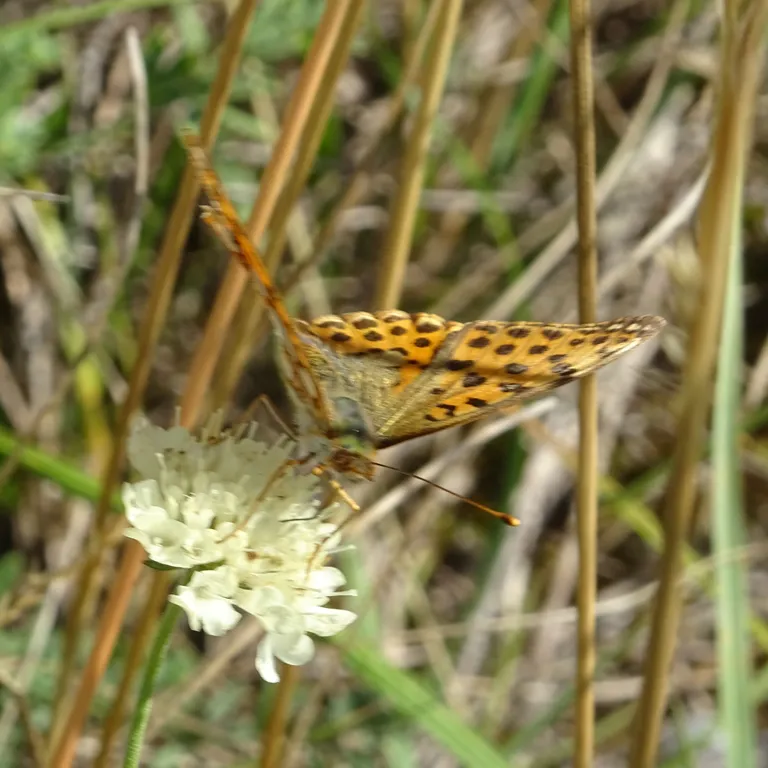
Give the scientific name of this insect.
Issoria lathonia
